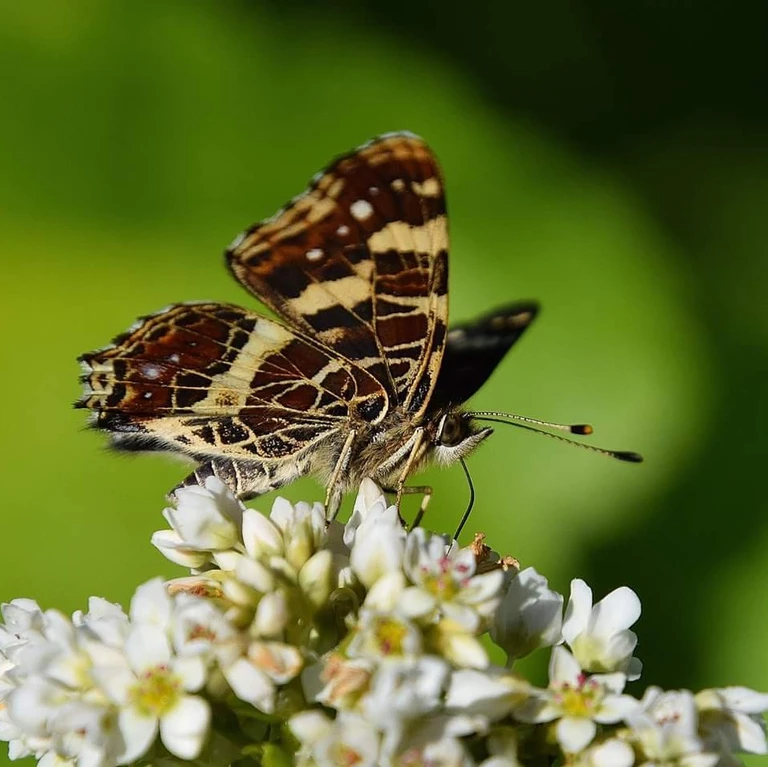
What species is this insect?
Araschnia levana
